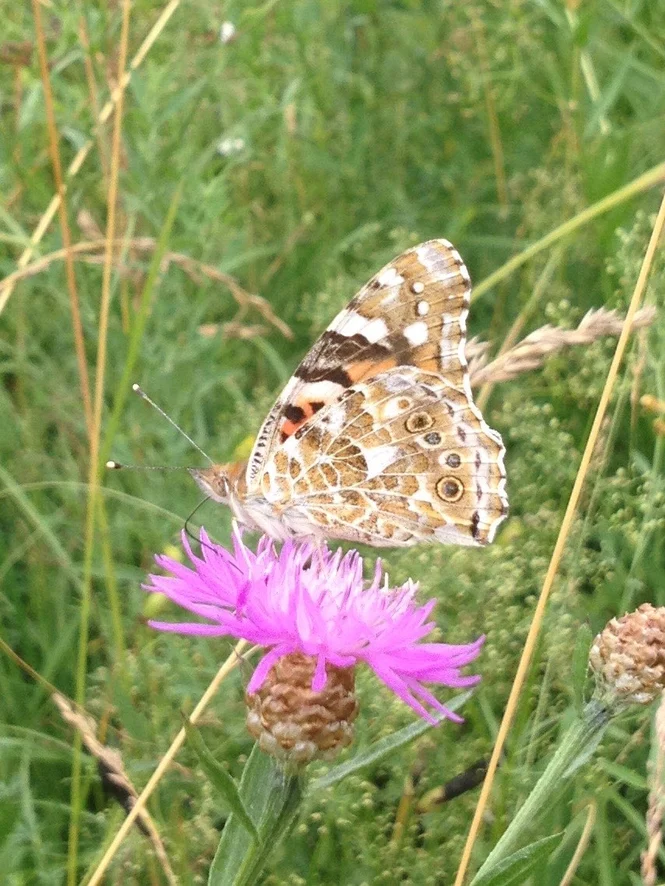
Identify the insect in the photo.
Vanessa cardui
